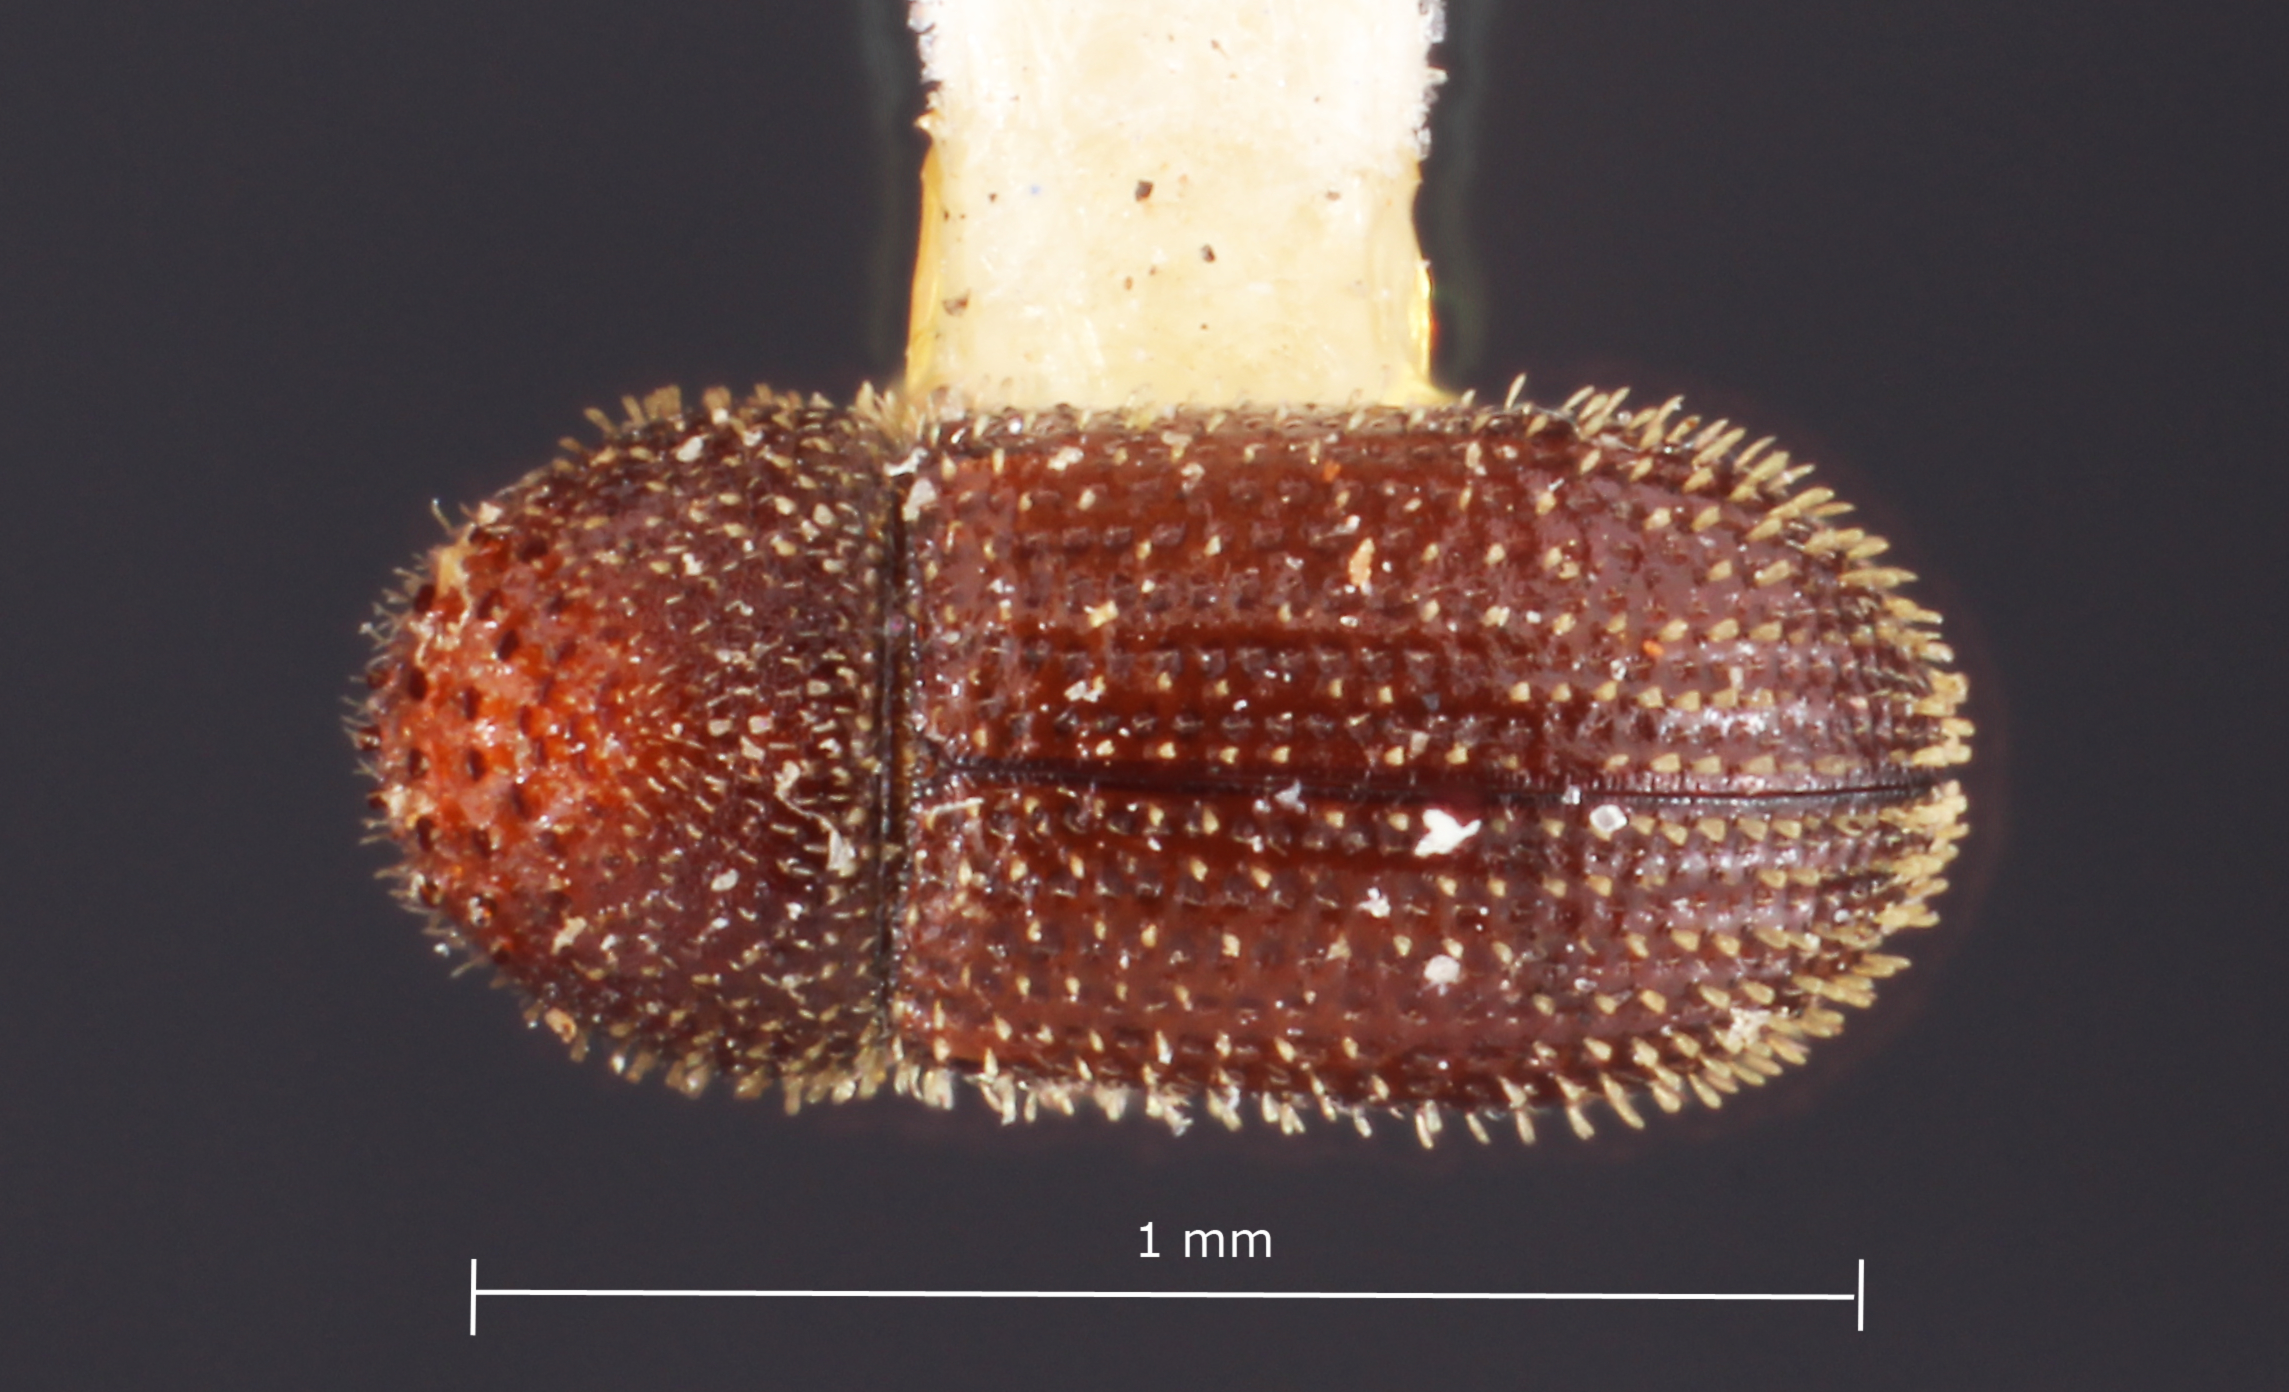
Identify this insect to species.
Hypothenemus sparsus
